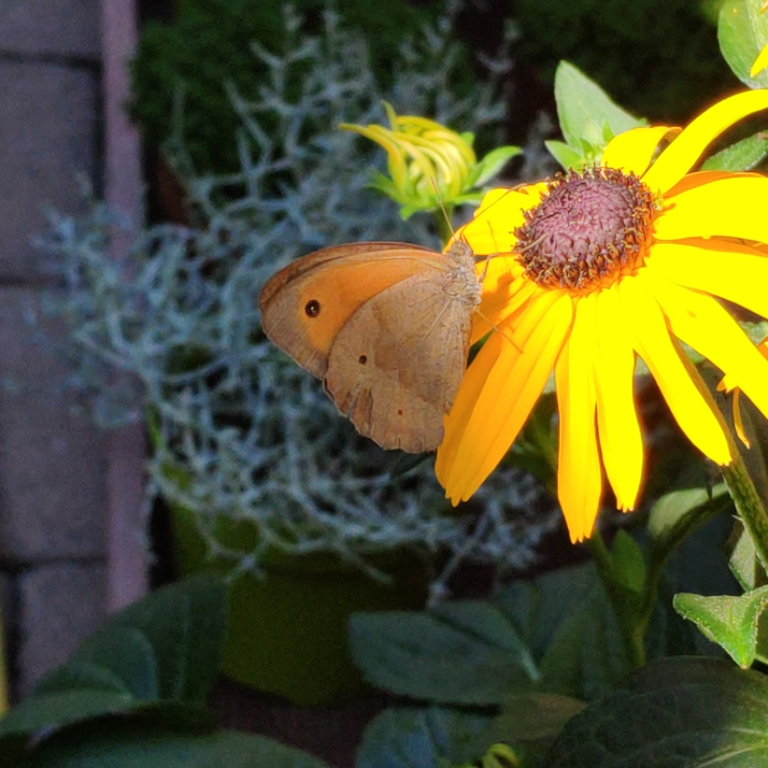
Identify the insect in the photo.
Maniola jurtina
